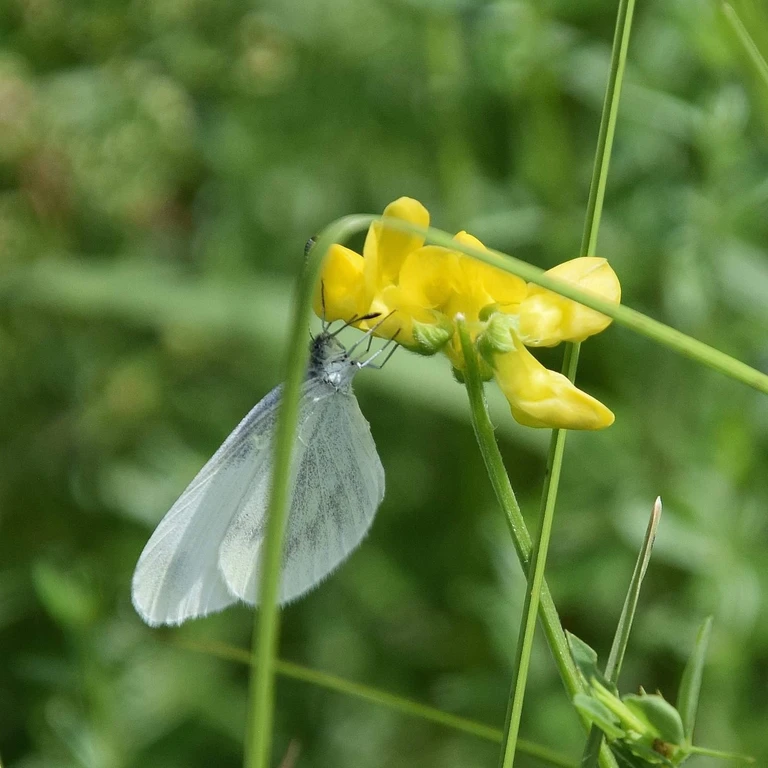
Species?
Leptidea sinapis/juvernica
